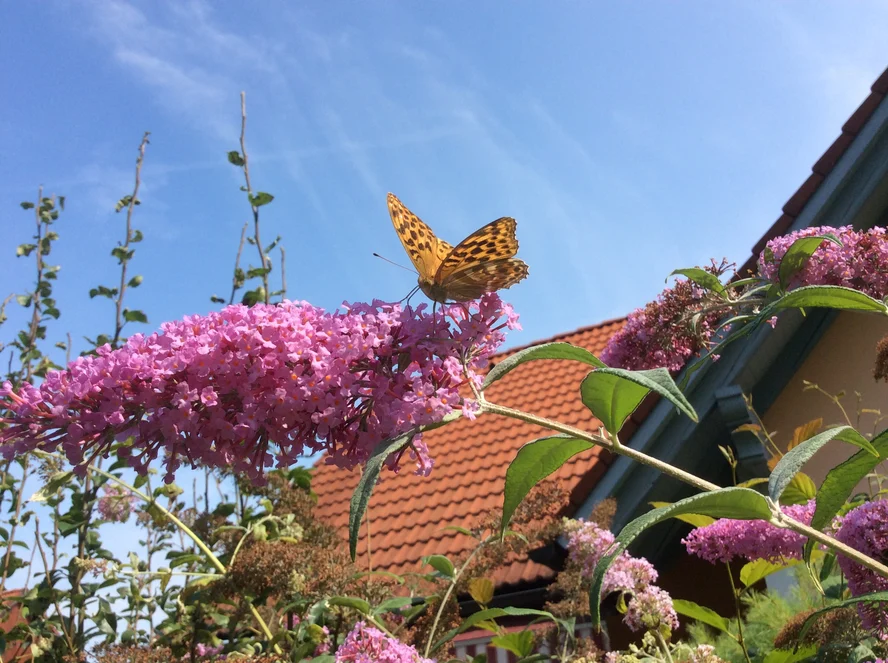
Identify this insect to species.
Argynnis paphia
